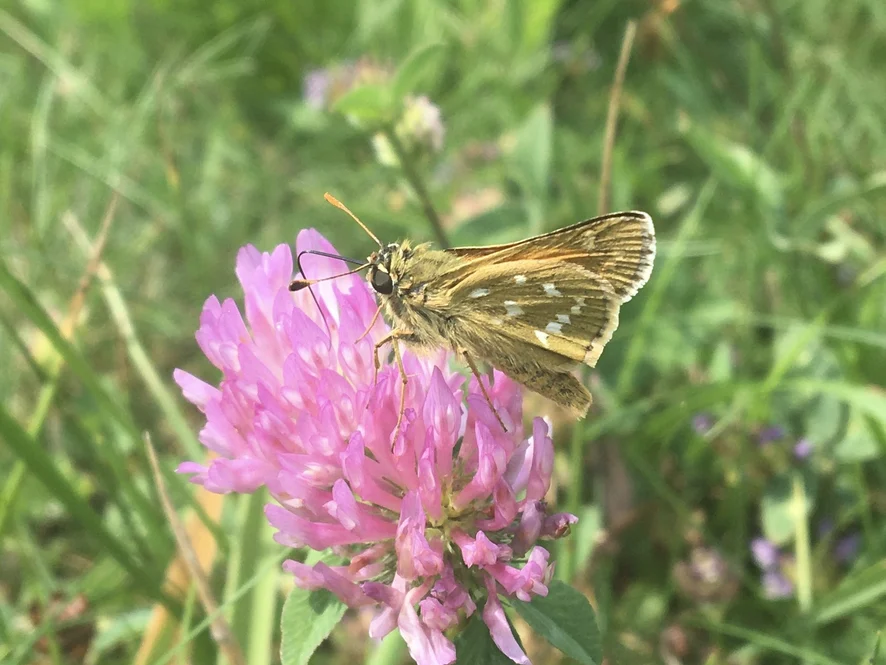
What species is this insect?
Hesperia comma
